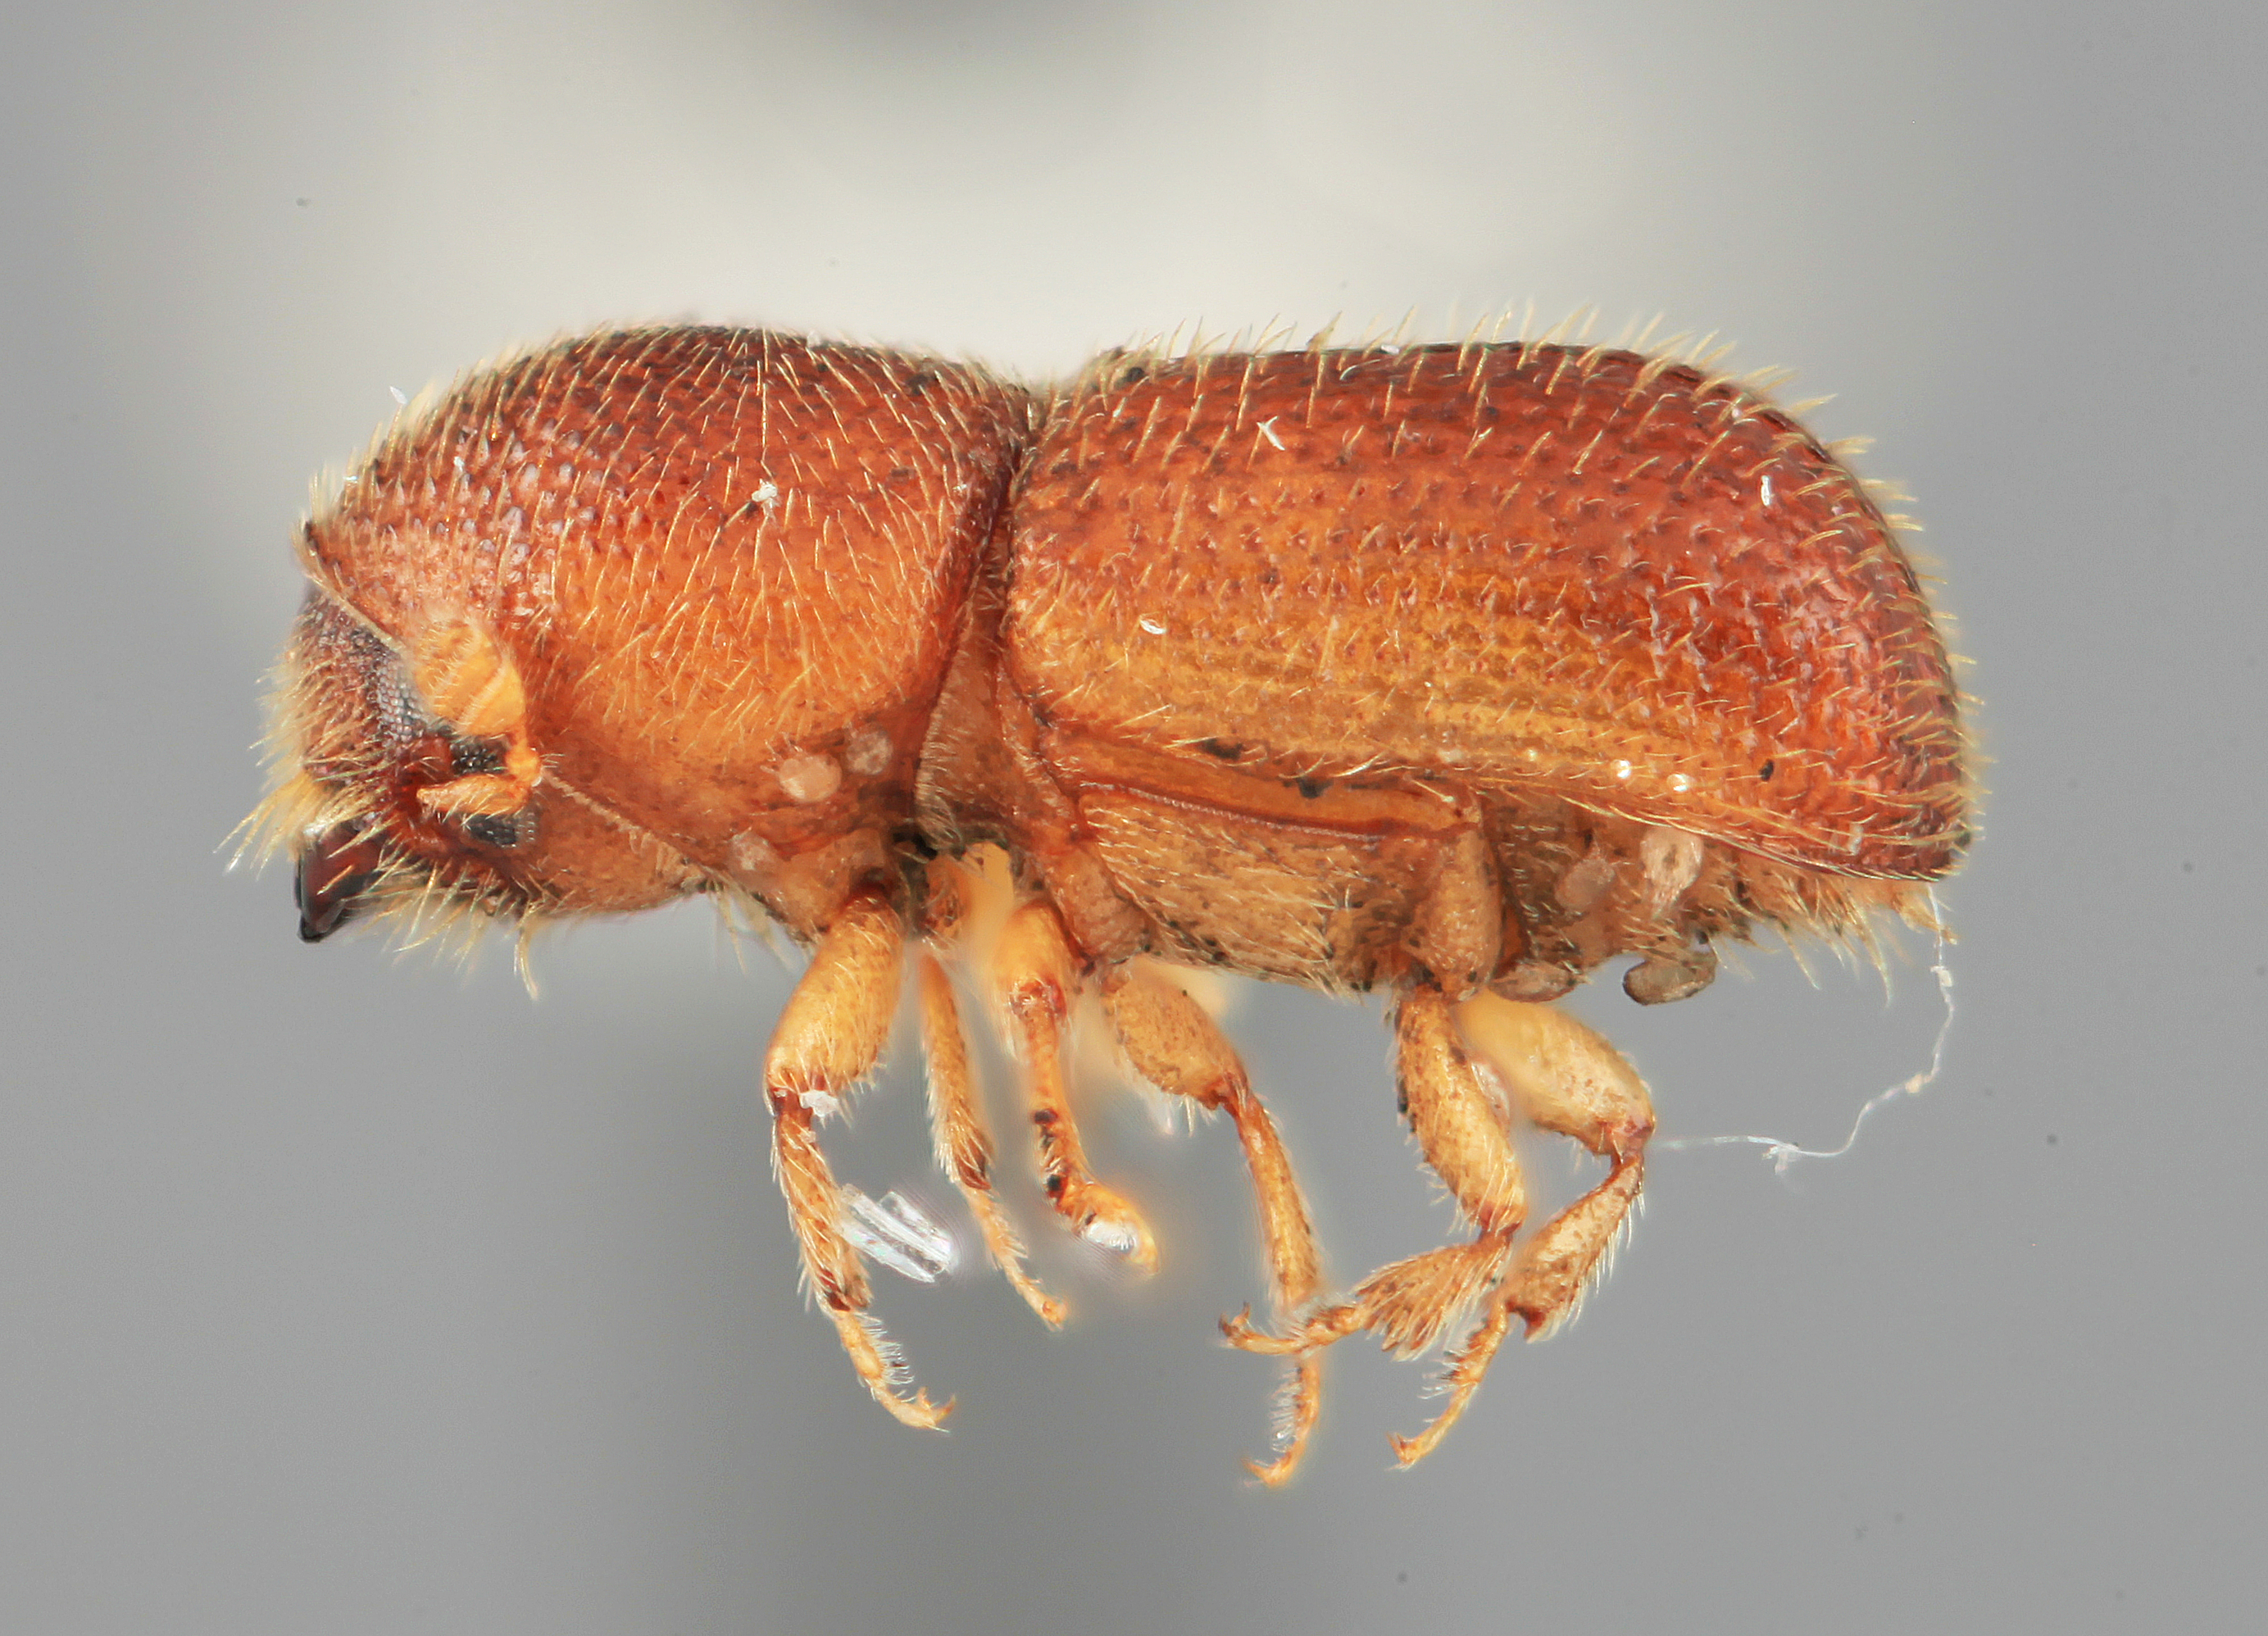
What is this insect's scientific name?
Dendroterus modicus
